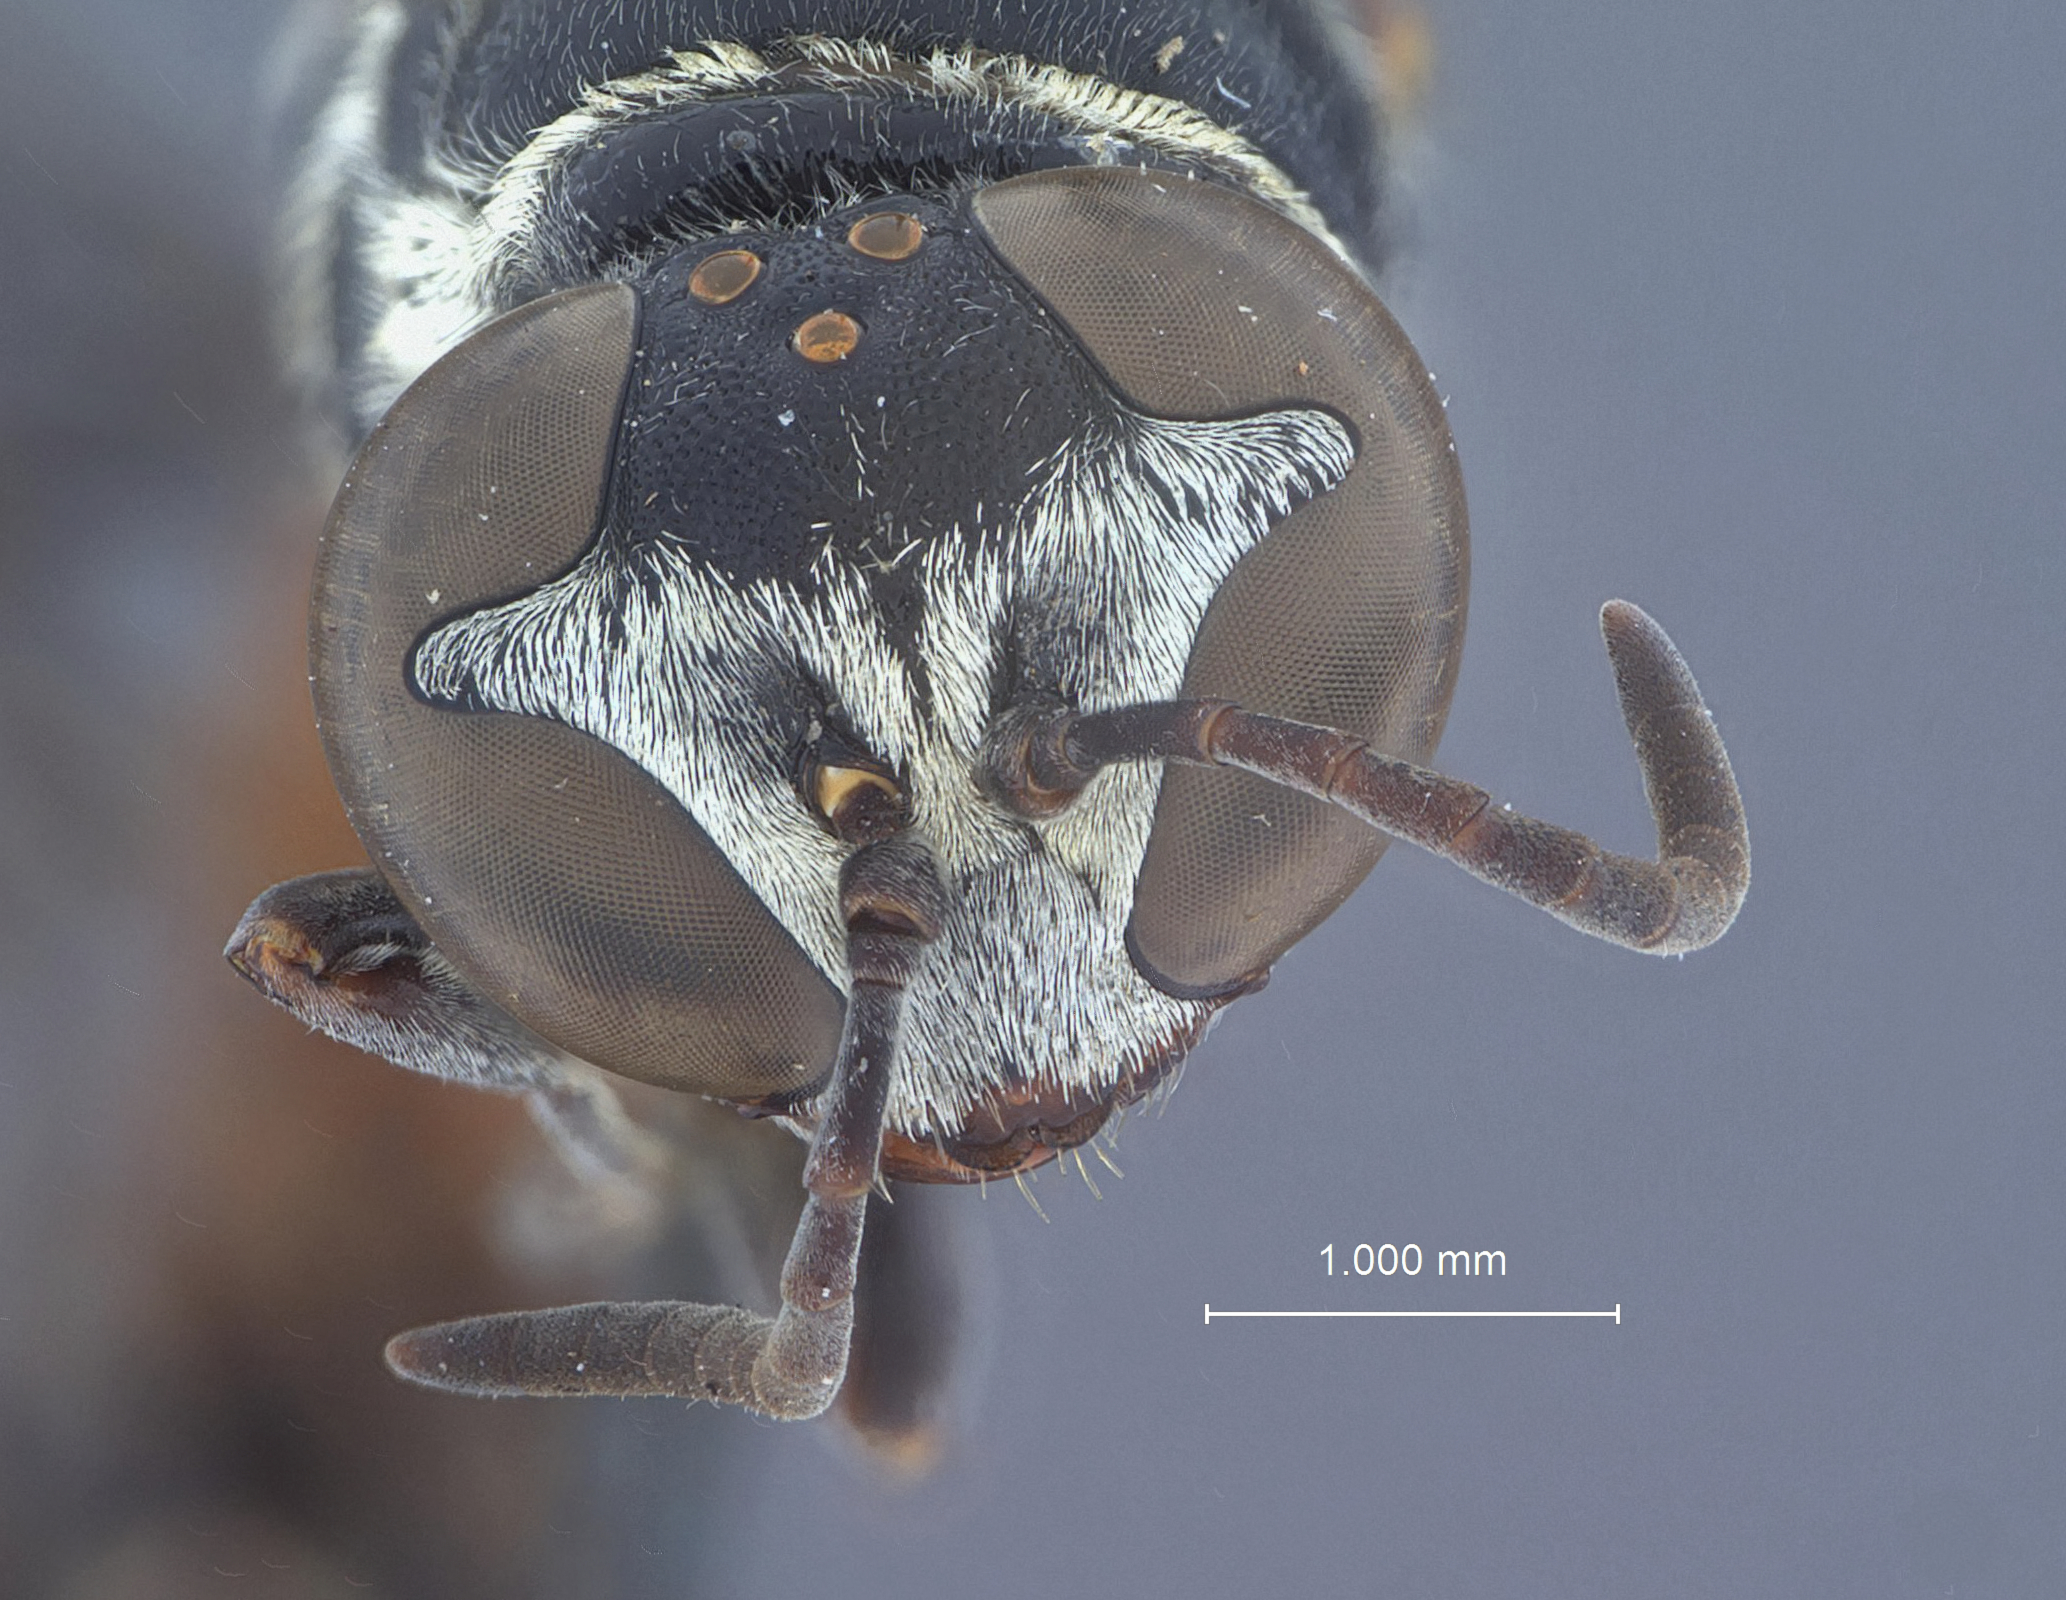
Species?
Trypoxylon campaspe
